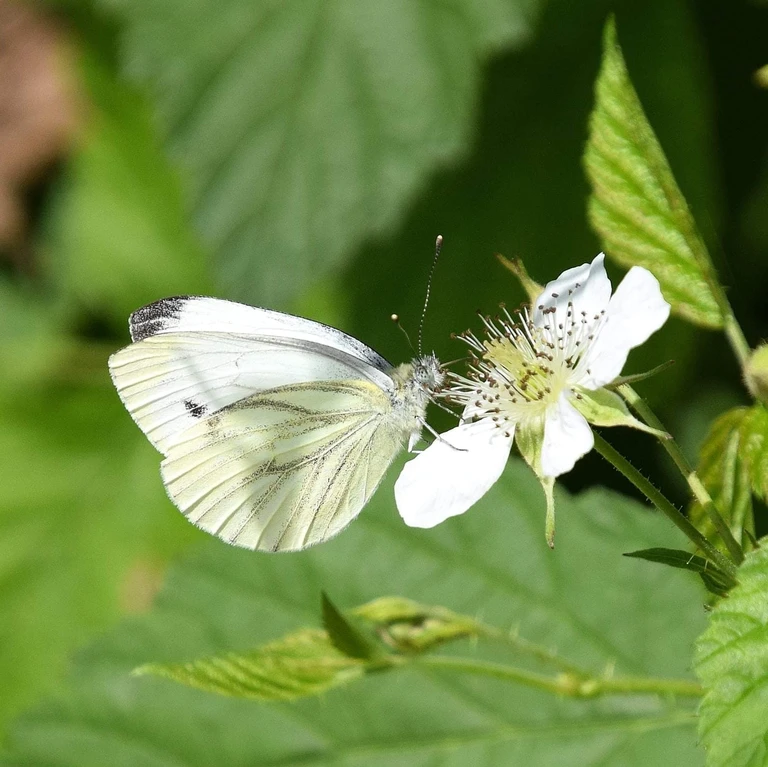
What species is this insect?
Pieris napi
